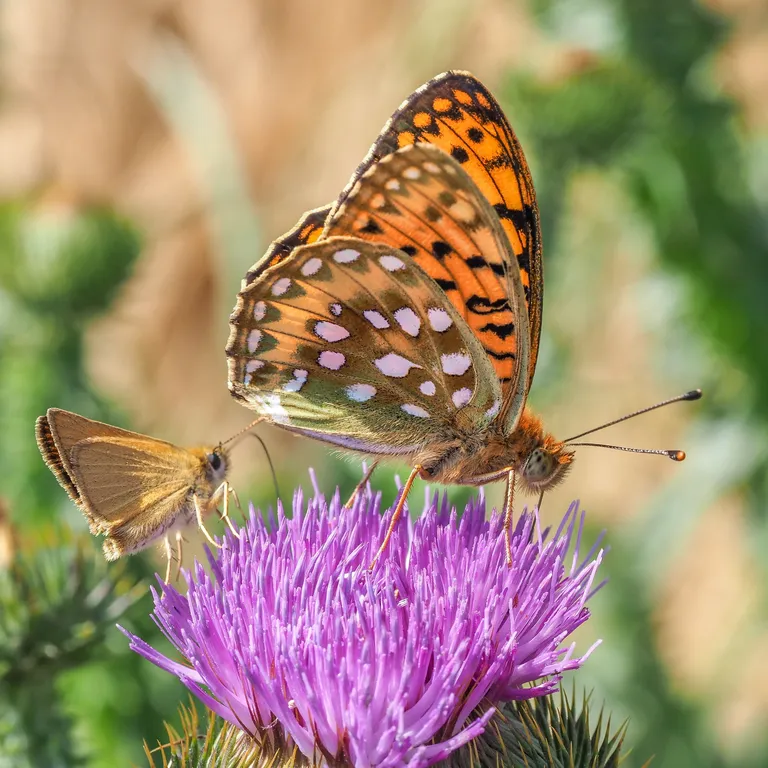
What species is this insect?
Speyeria aglaja
